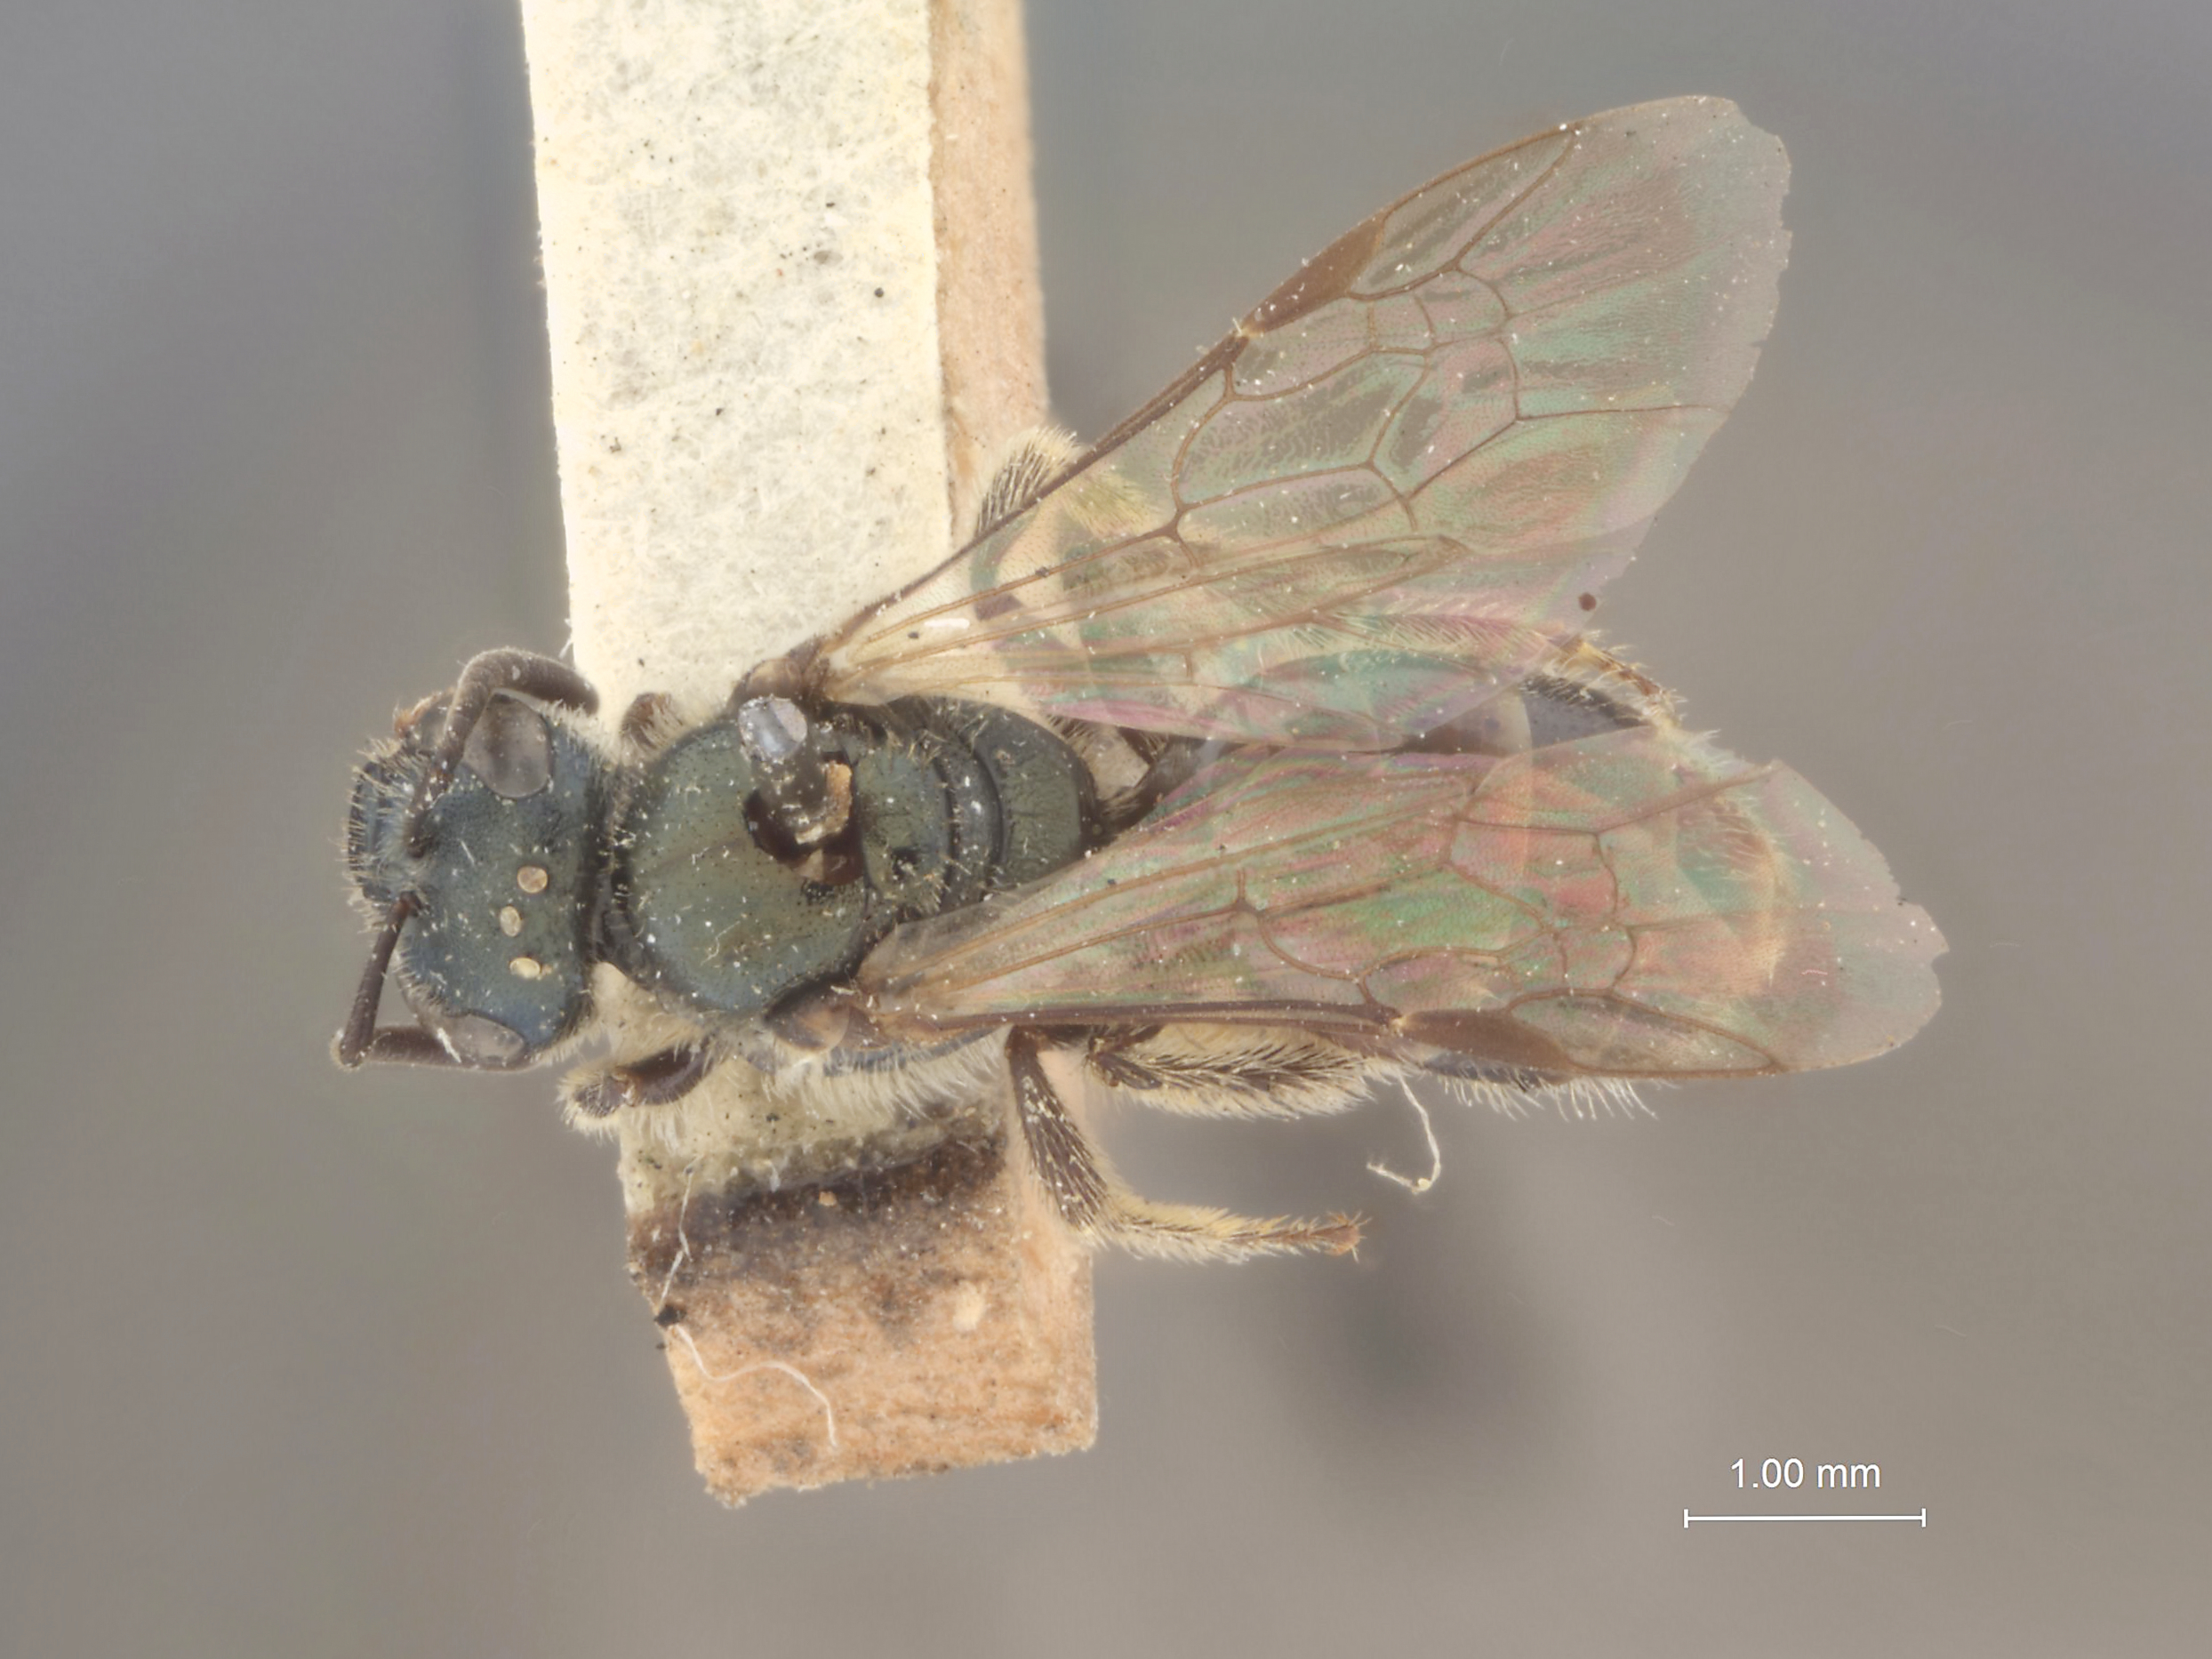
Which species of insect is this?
Halictus abanci
